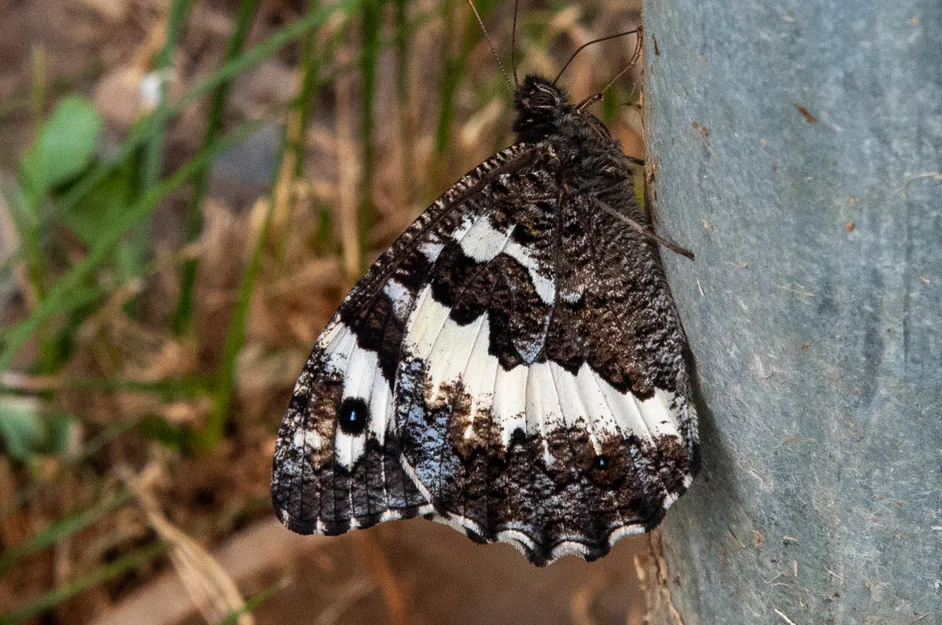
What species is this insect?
Brintesia circe
